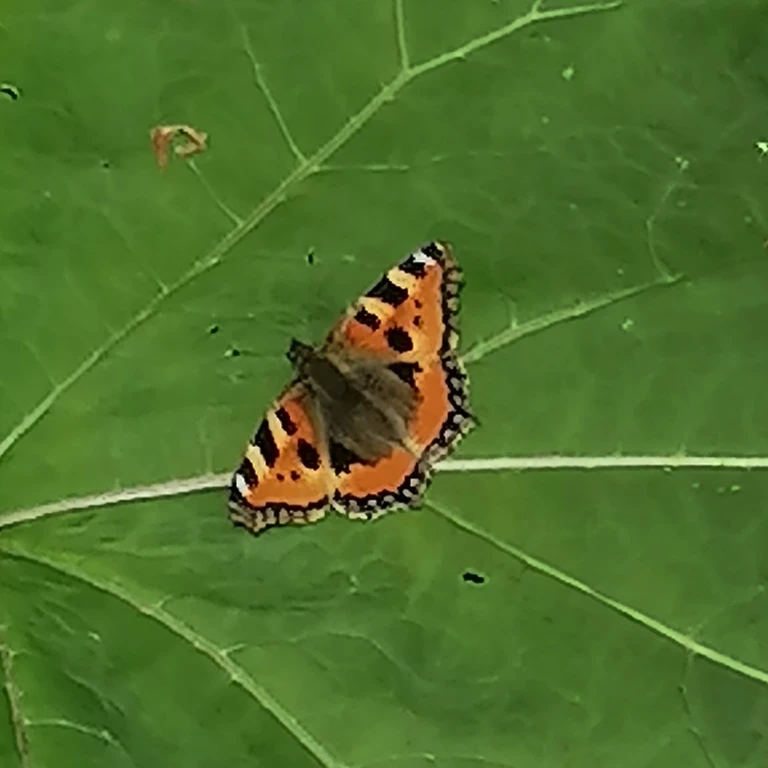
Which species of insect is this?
Aglais urticae
